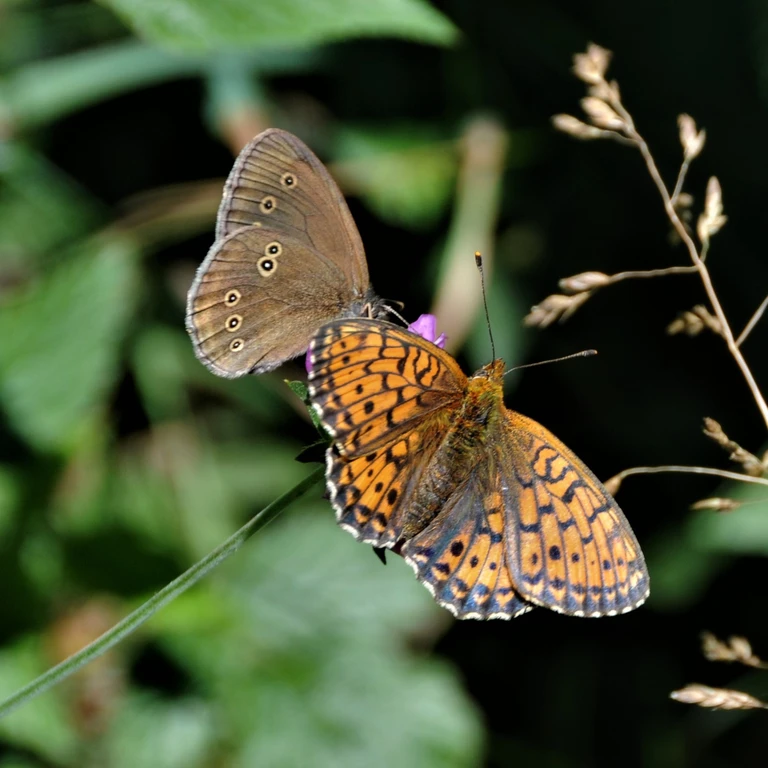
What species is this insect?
Brenthis ino
